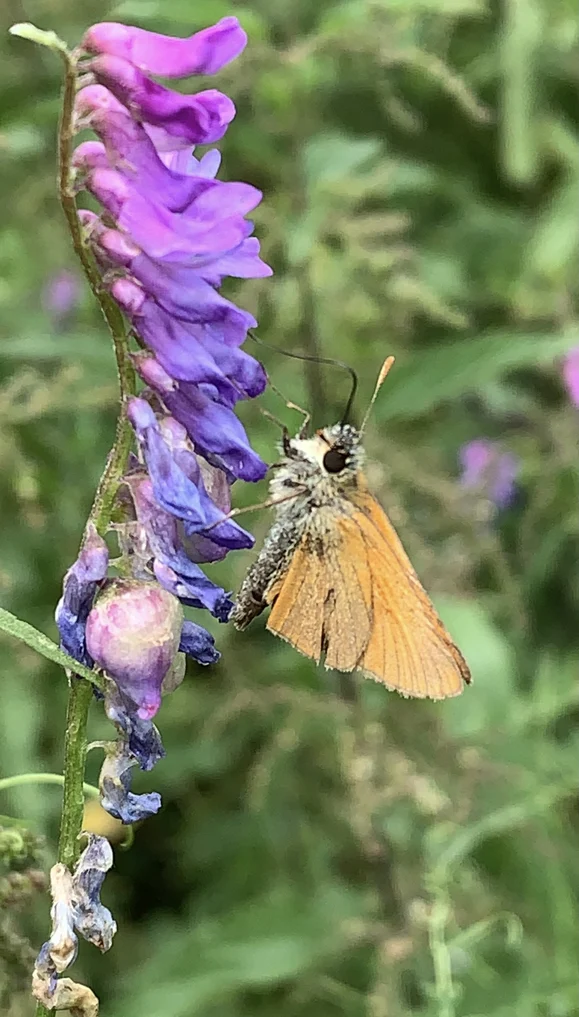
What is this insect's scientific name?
Thymelicus sylvestris
